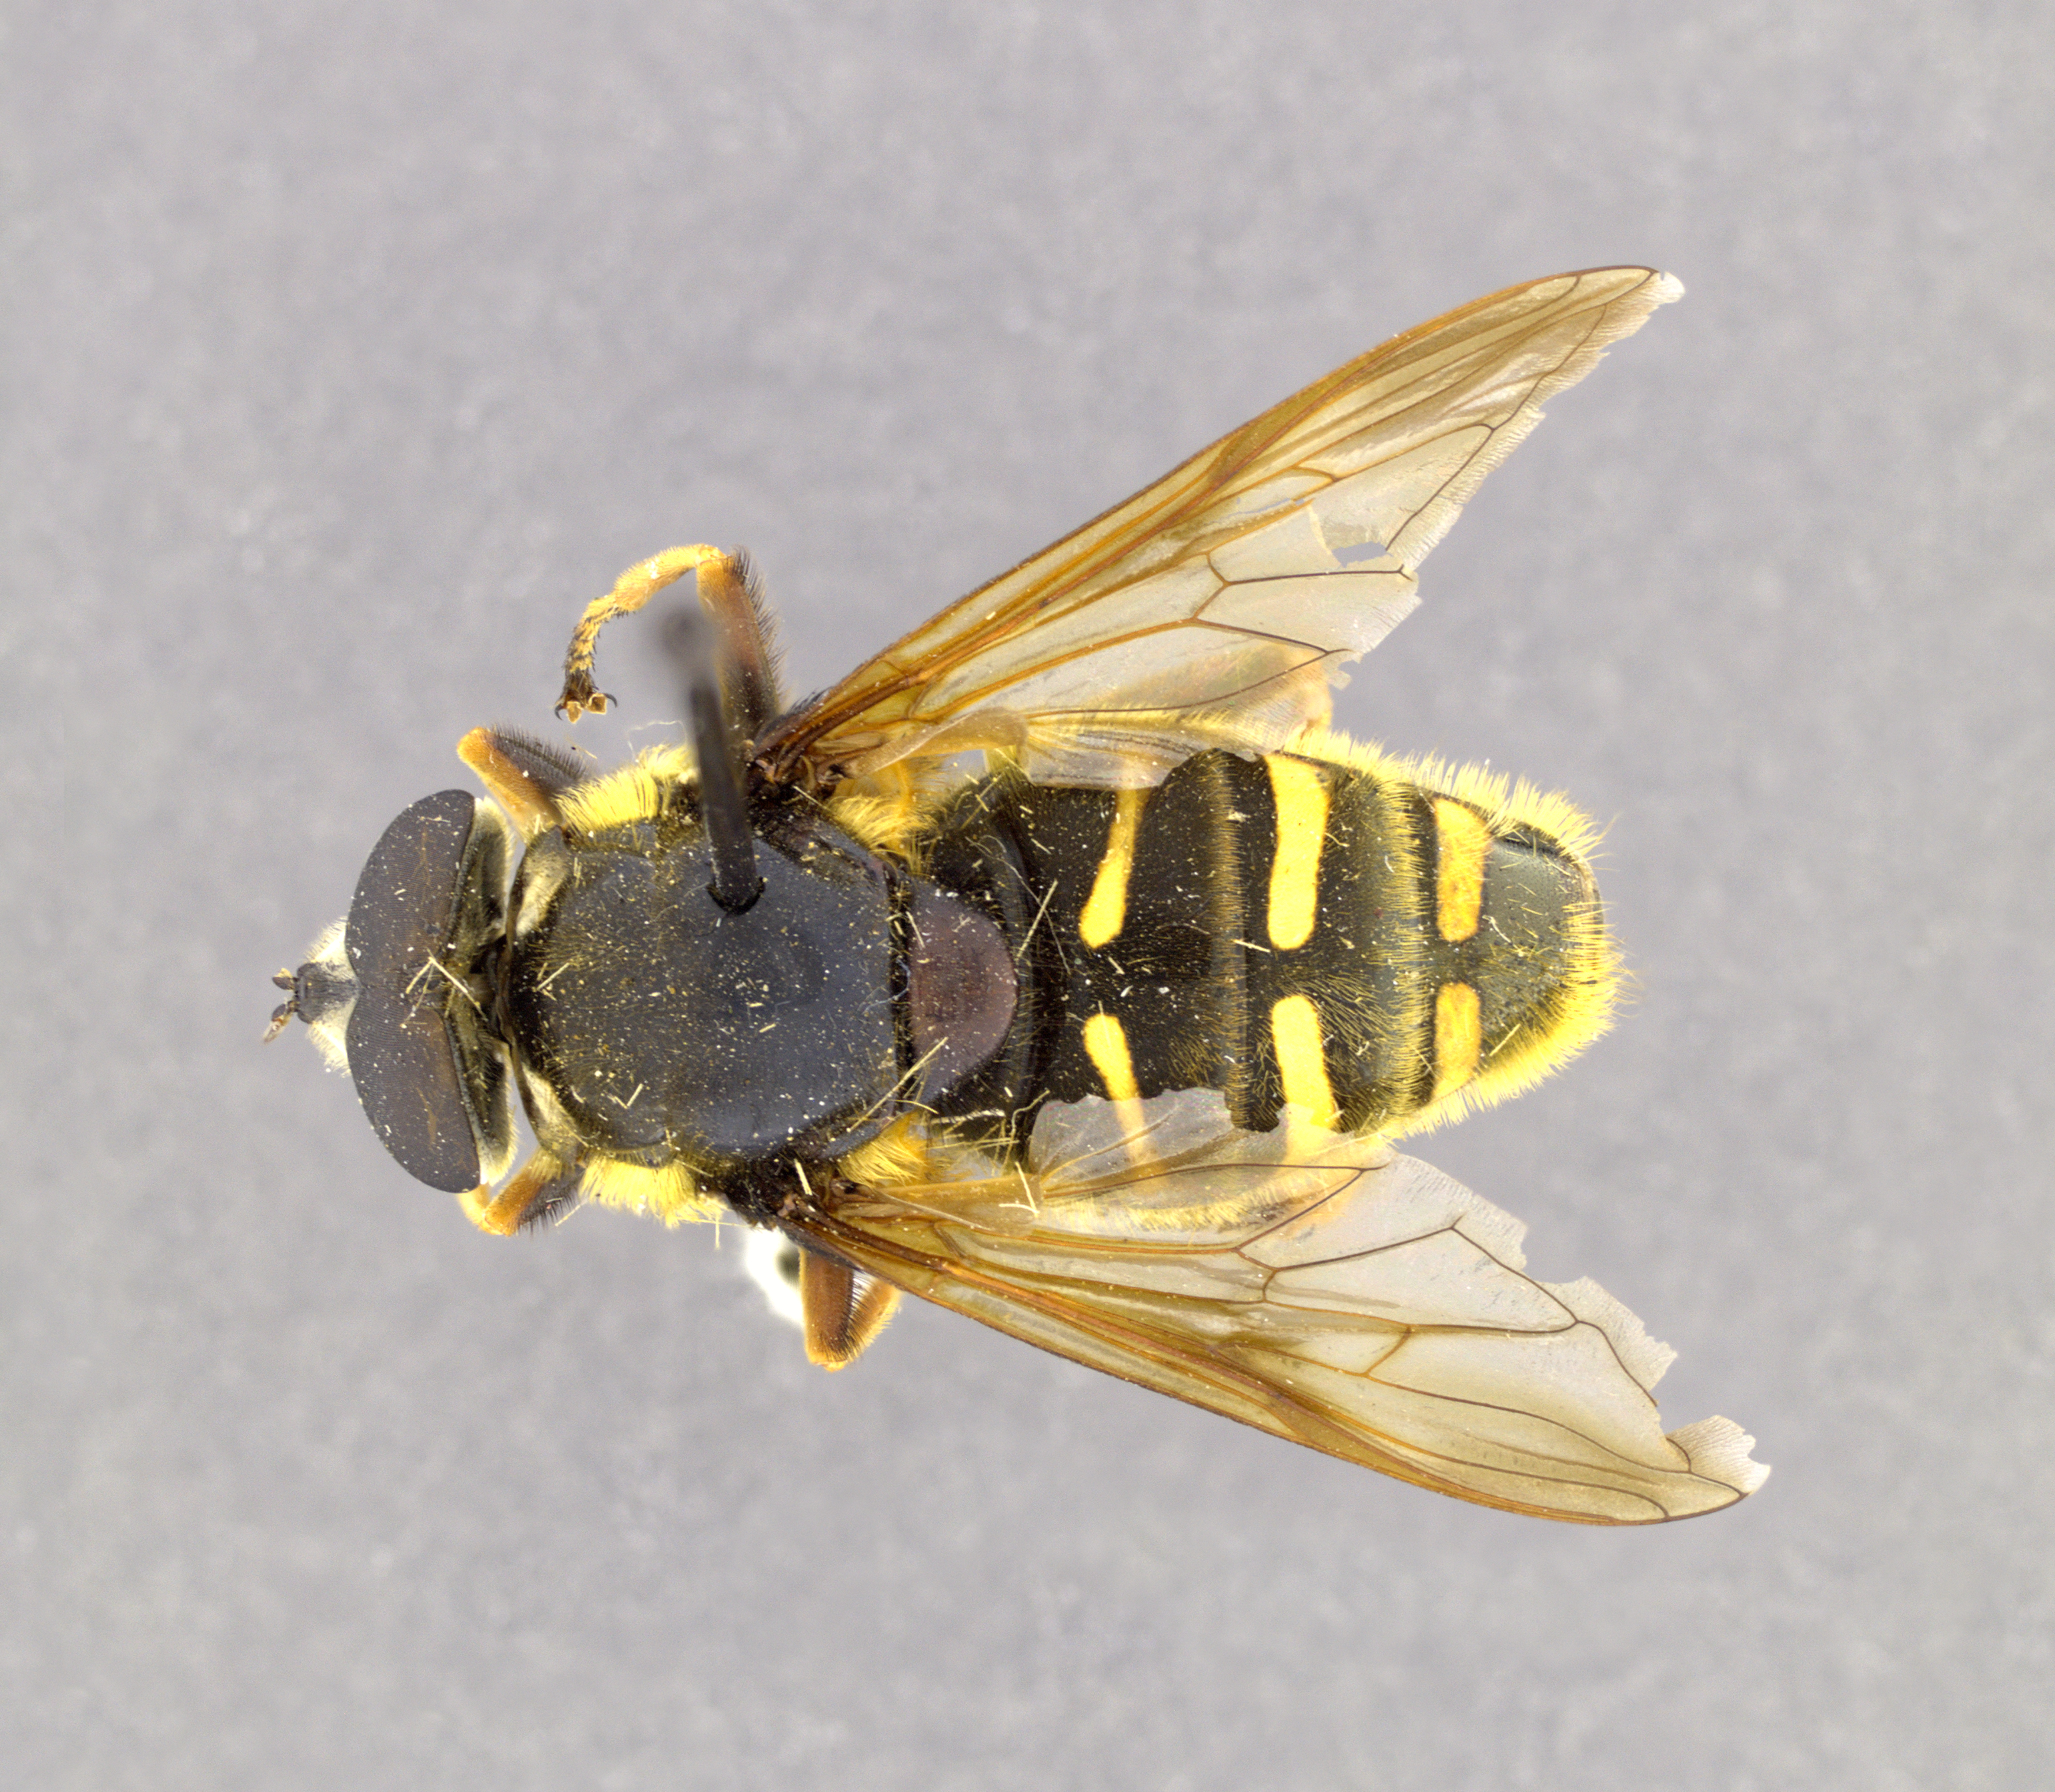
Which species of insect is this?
Sericomyia calcarata
